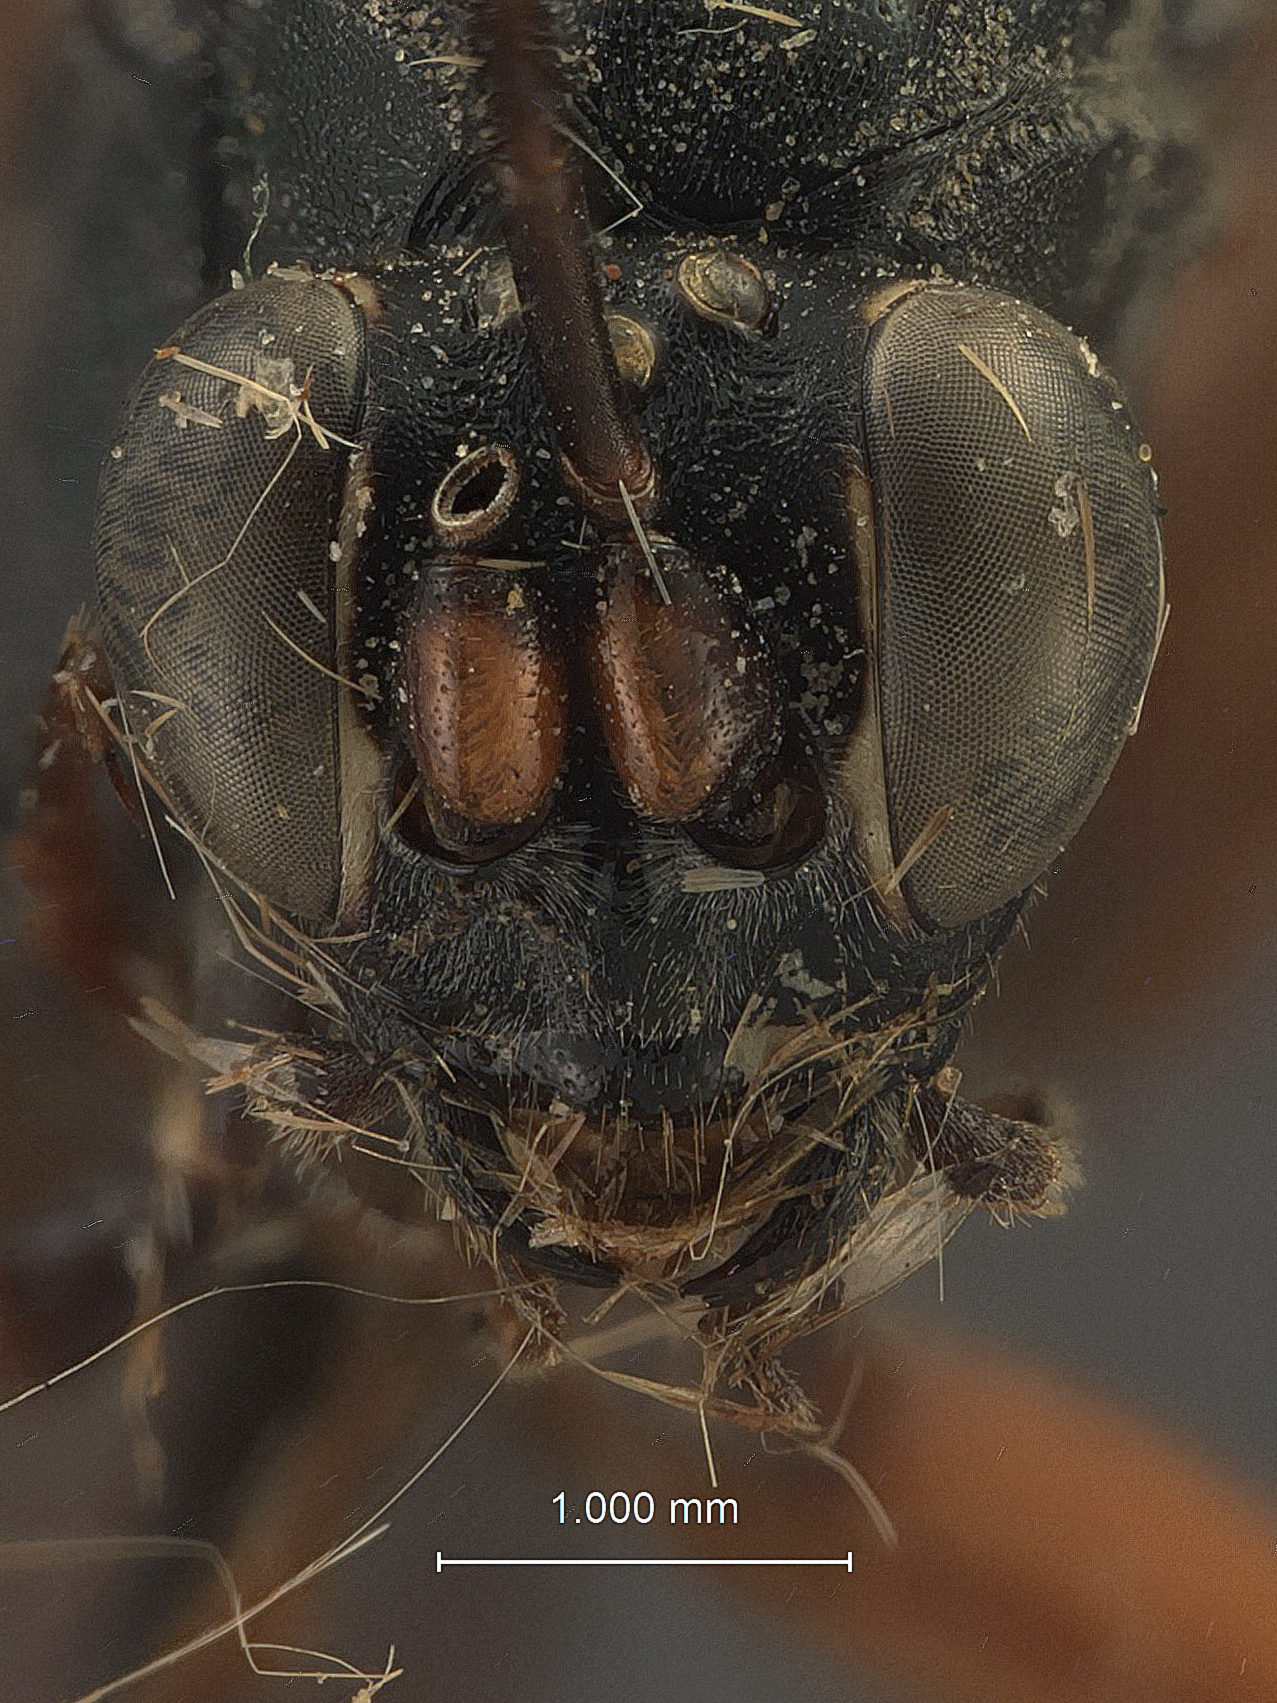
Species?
Cryptus mimicus
